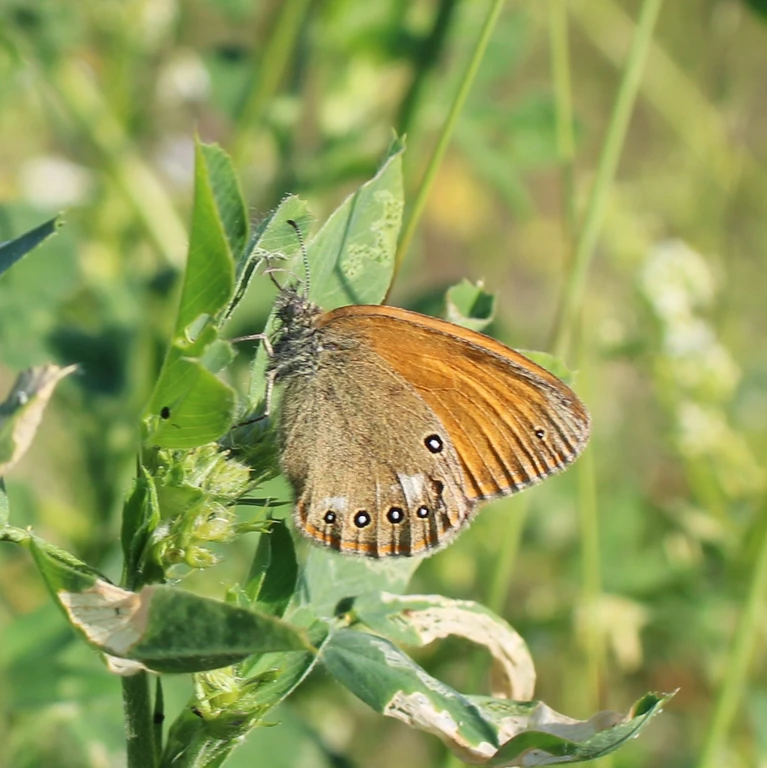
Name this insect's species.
Coenonympha glycerion (also Coenonympha iphis)
